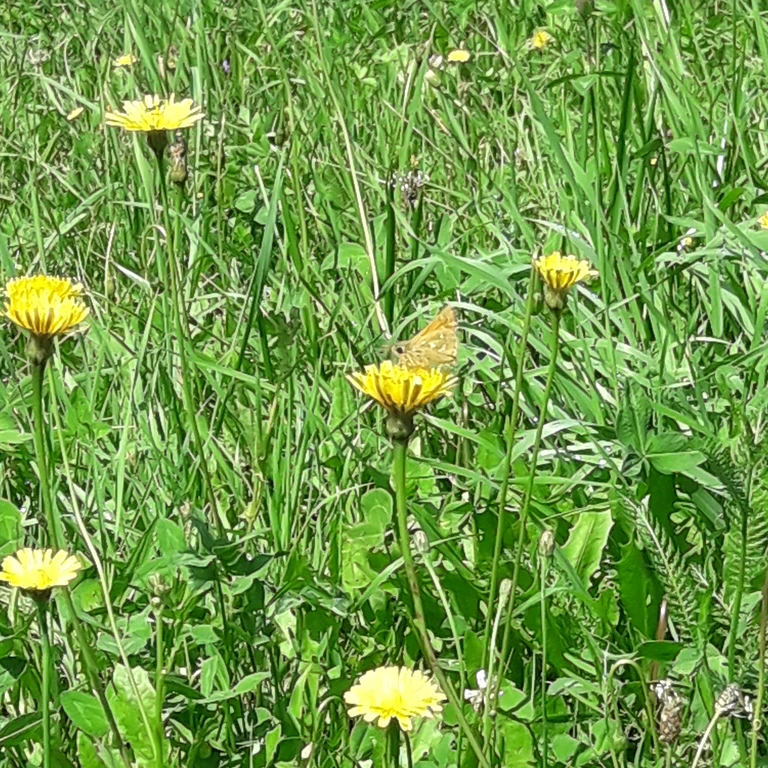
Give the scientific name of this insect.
Hesperia comma
